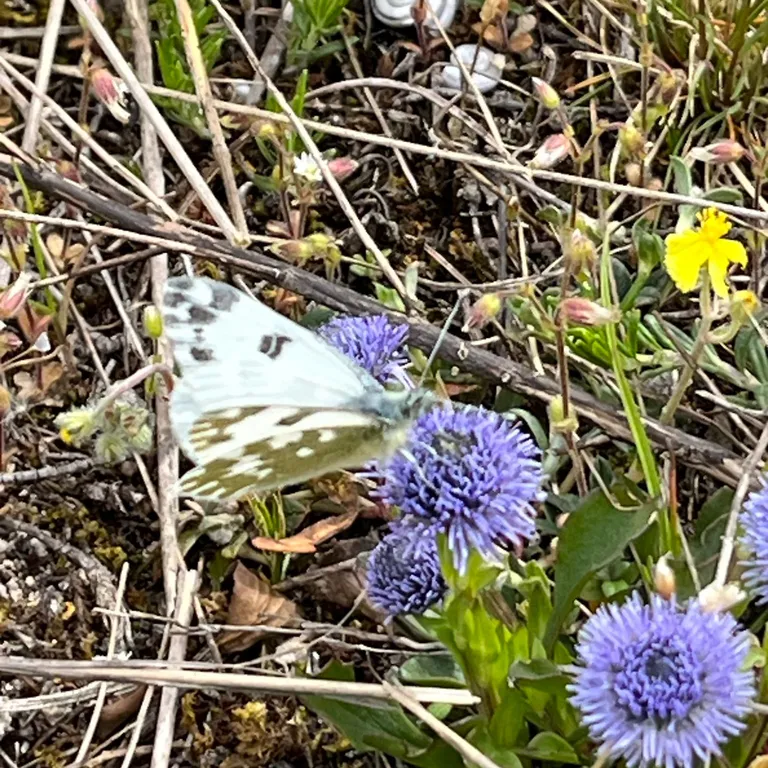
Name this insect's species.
Pontia edusa
